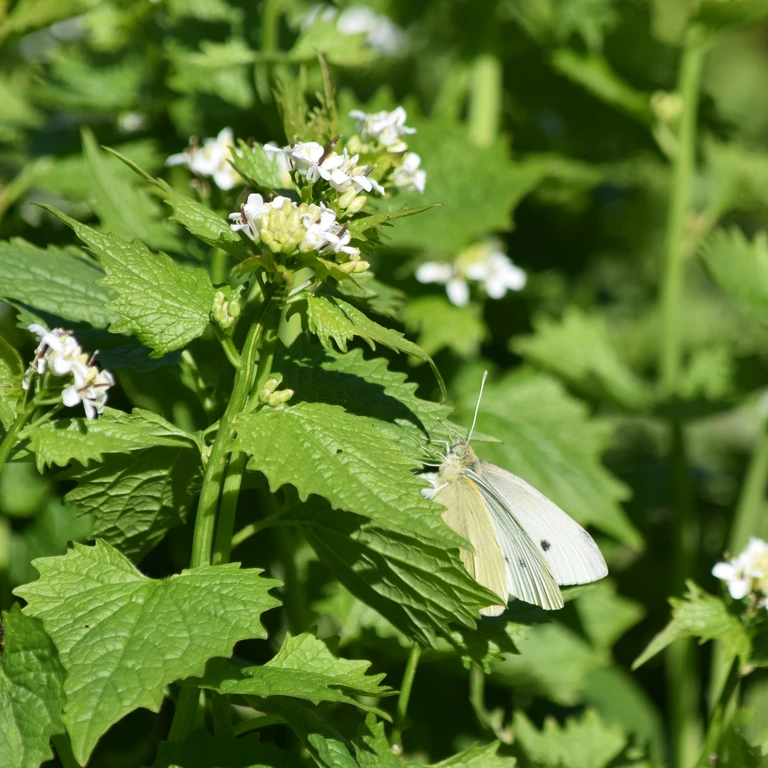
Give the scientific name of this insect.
Pieris rapae
